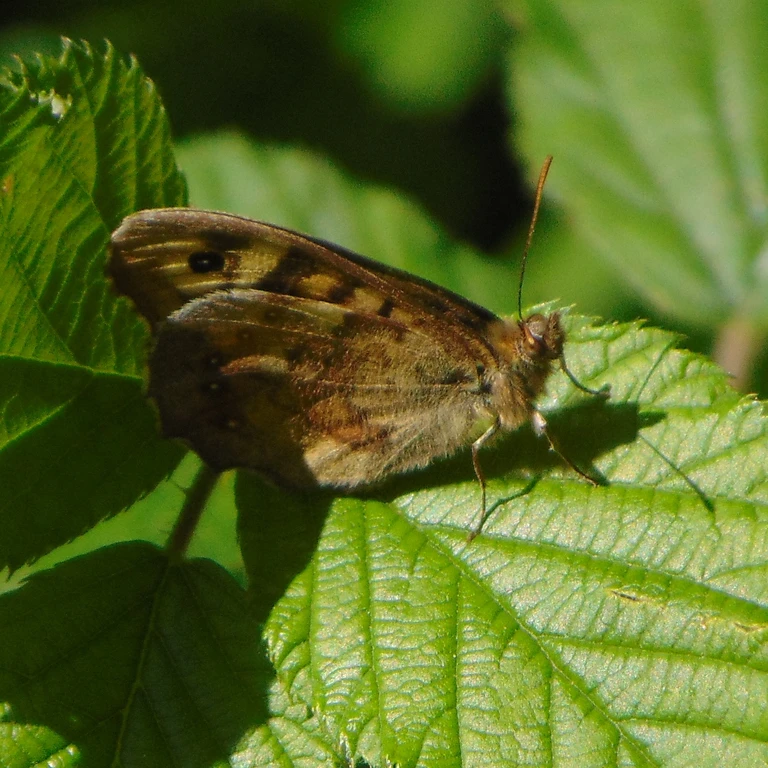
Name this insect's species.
Pararge aegeria
